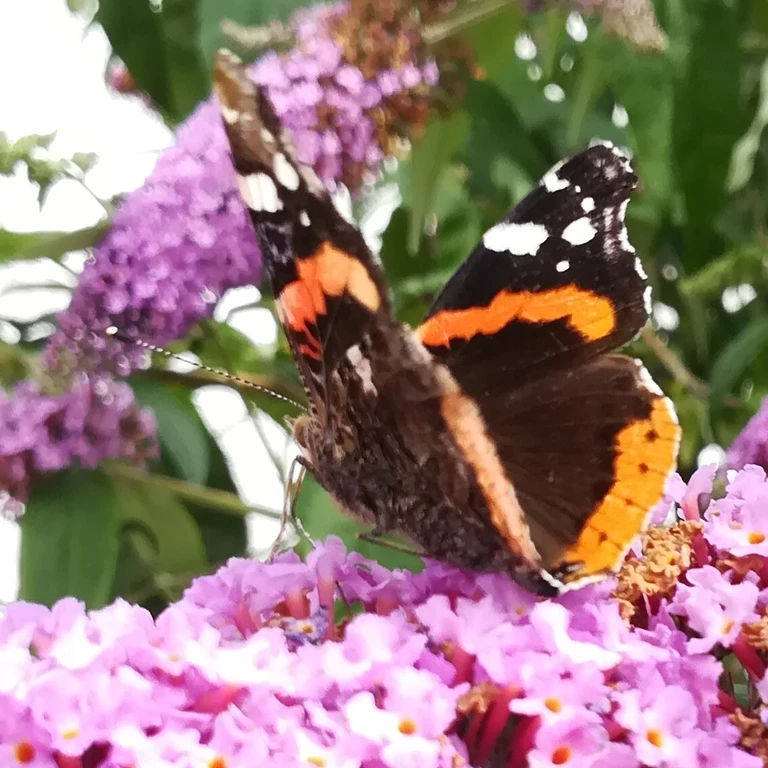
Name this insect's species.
Vanessa atalanta
